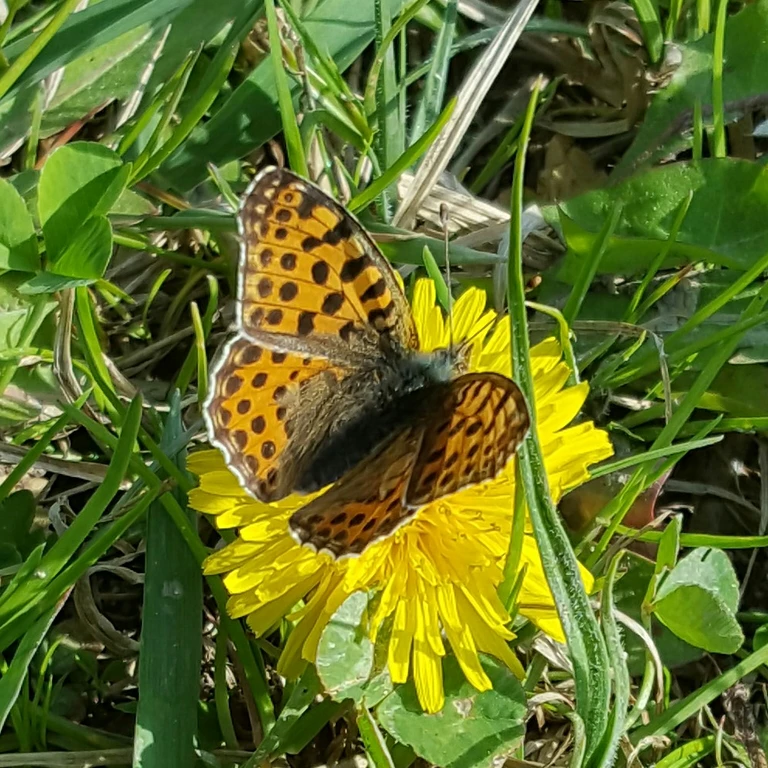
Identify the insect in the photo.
Issoria lathonia
